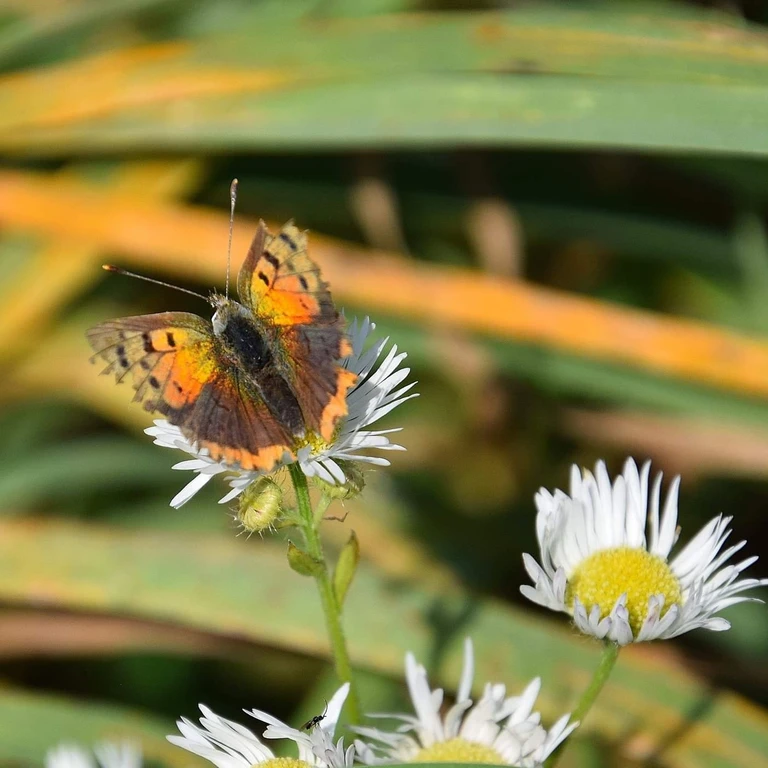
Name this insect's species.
Lycaena phlaeas
